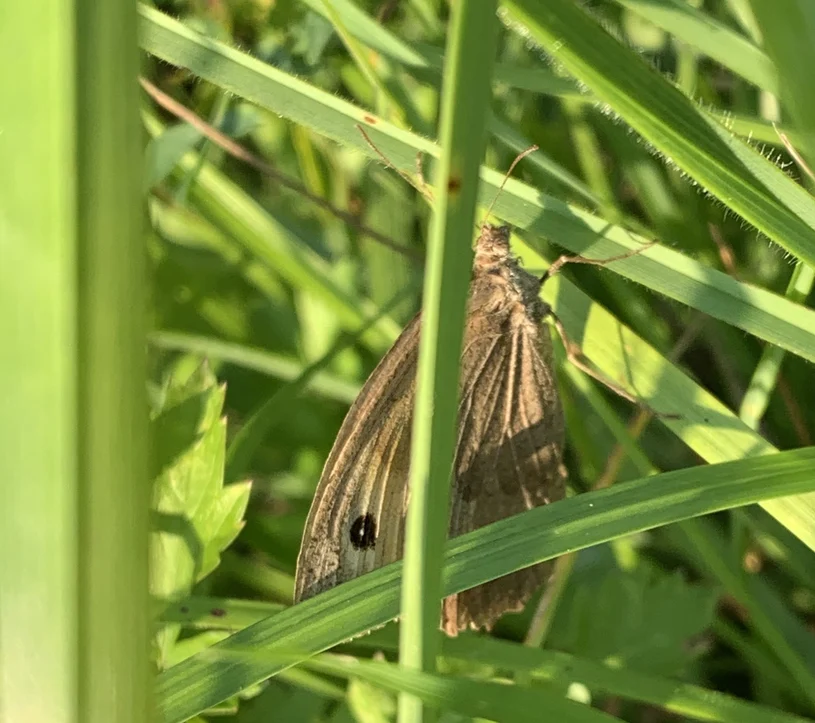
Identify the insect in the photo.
Maniola jurtina
